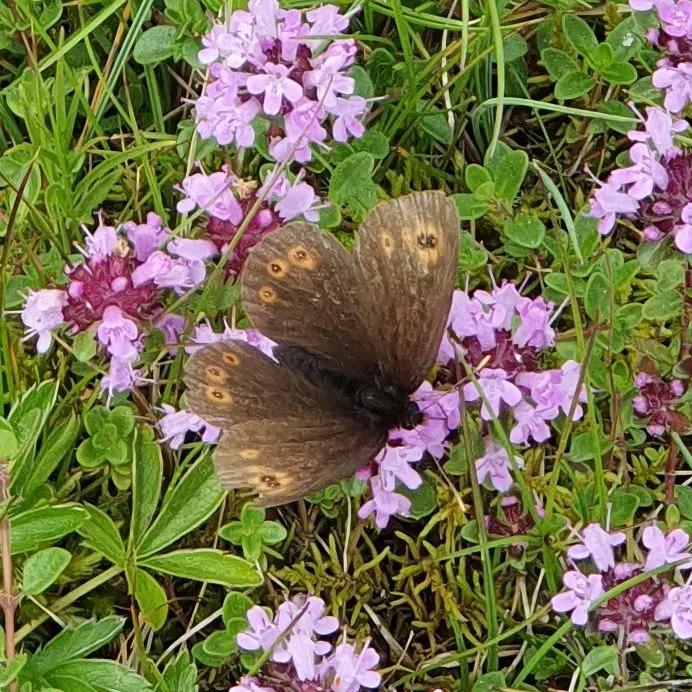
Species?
Erebia medusa
